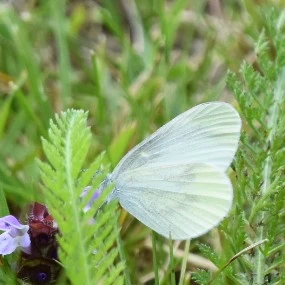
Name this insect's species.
Leptidea sinapis/juvernica
